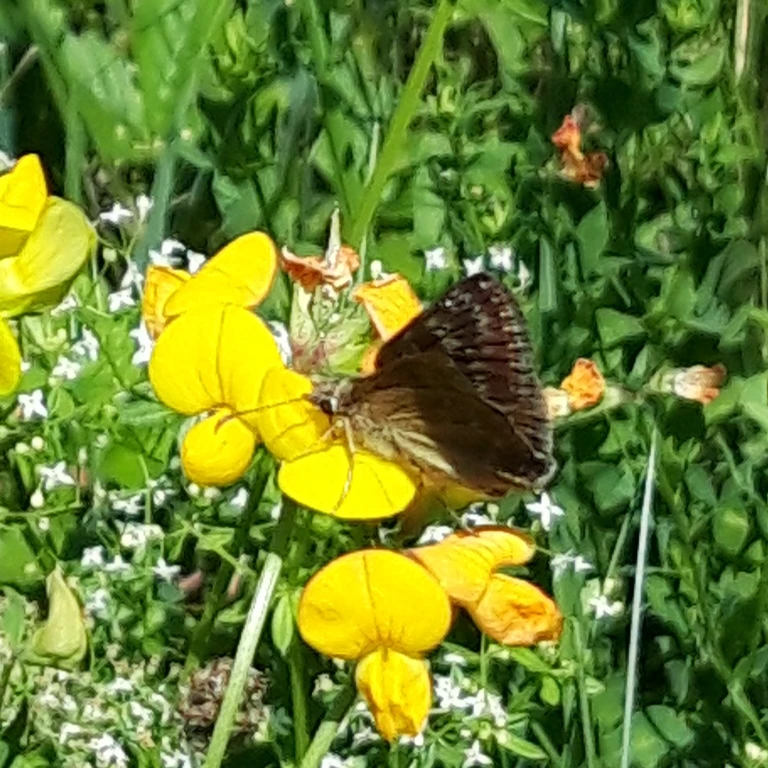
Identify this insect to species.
Erynnis tages
